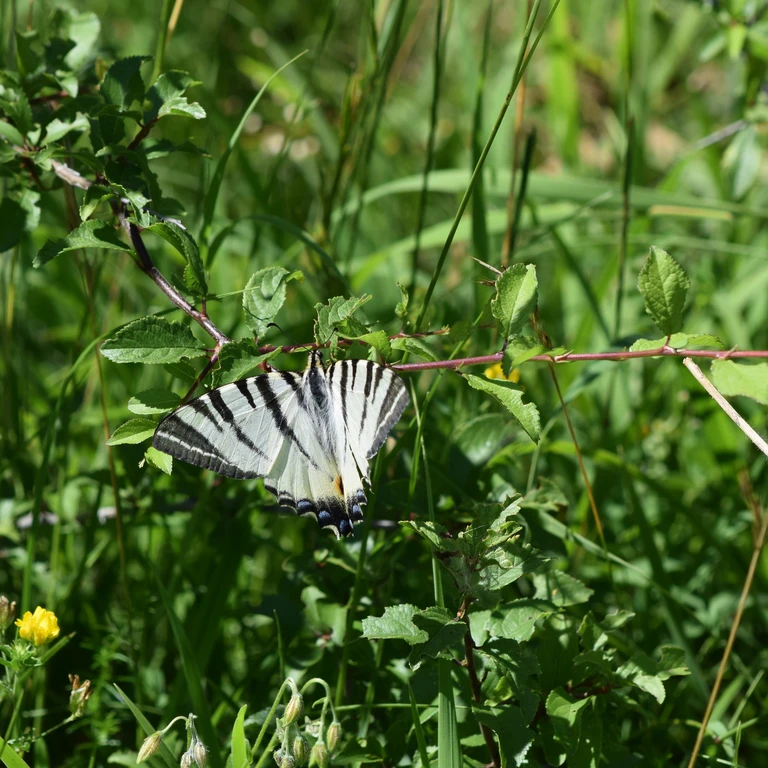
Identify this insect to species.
Iphiclides podalirius
